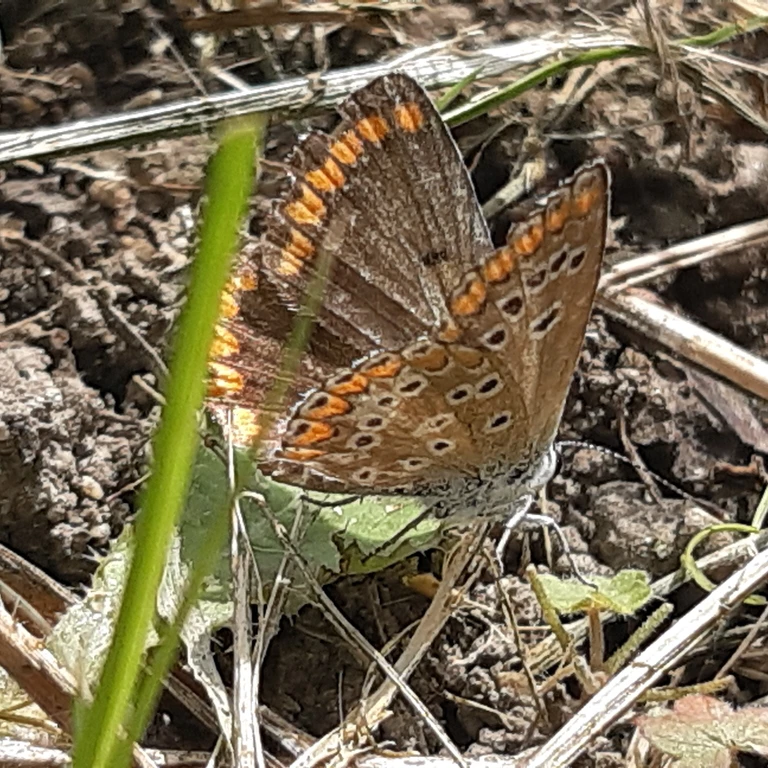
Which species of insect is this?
Aricia agestis/artaxerxes
